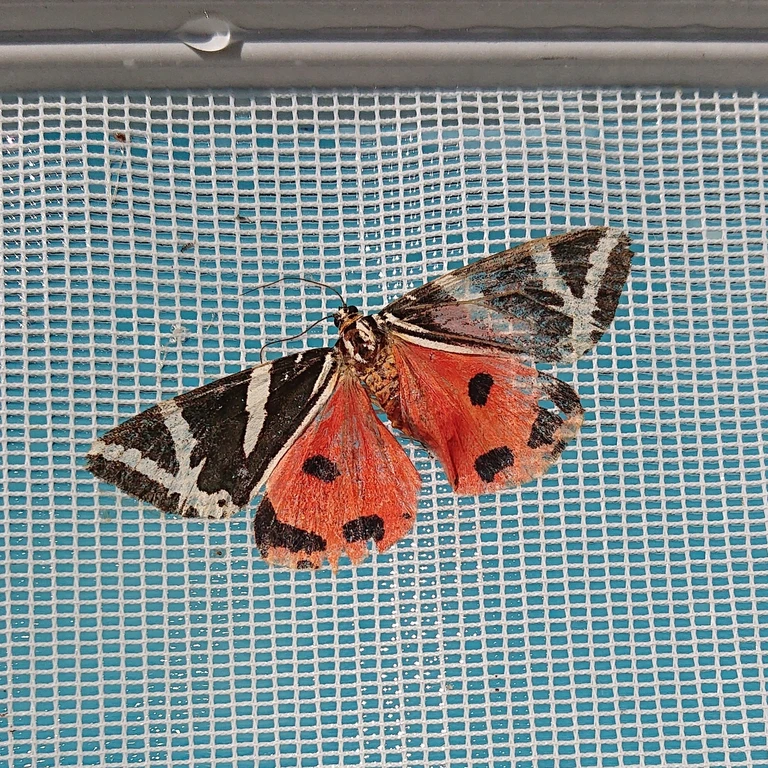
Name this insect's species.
Euplagia quadripunctaria
